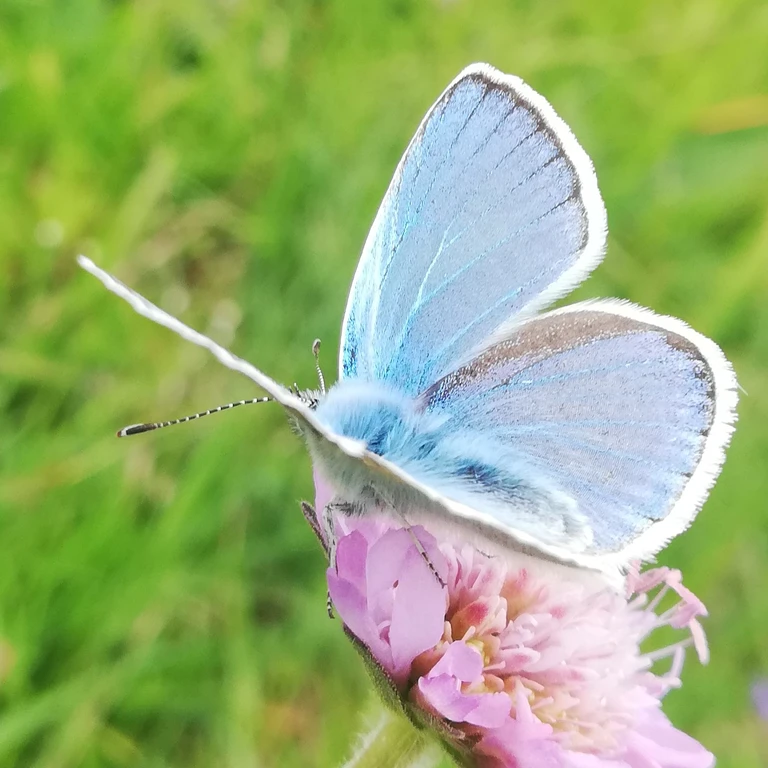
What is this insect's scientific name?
Polyommatus dorylas
